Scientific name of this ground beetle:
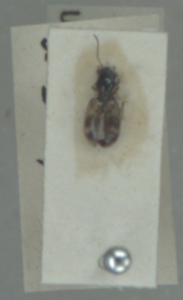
Bembidion articulatum
